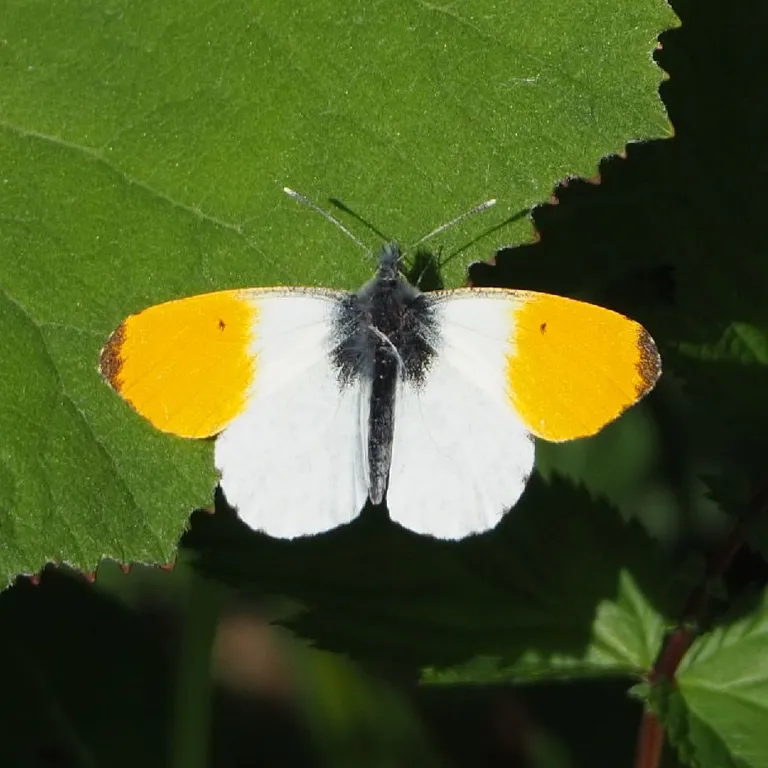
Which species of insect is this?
Anthocharis cardamines
